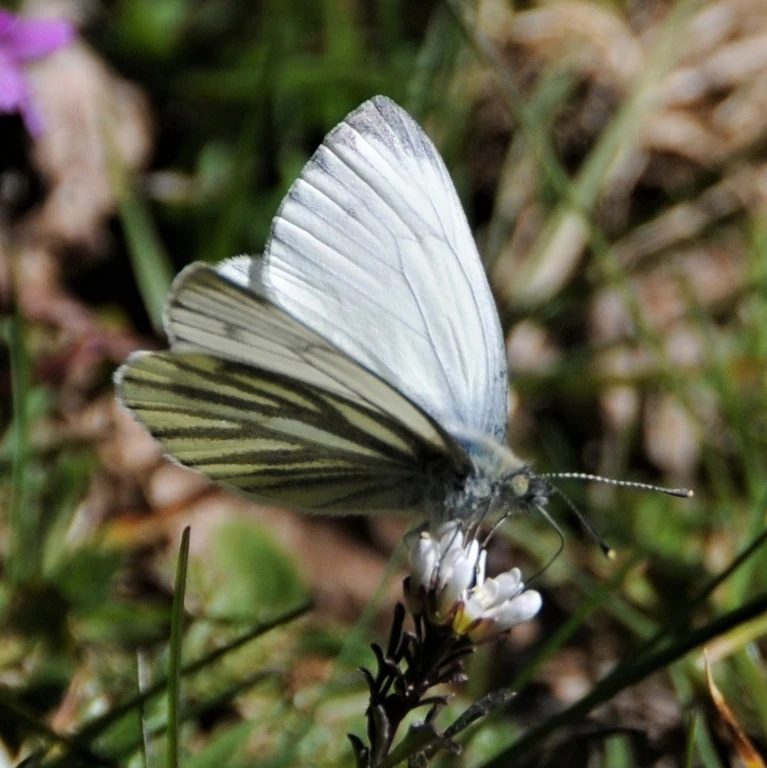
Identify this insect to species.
Pieris napi
